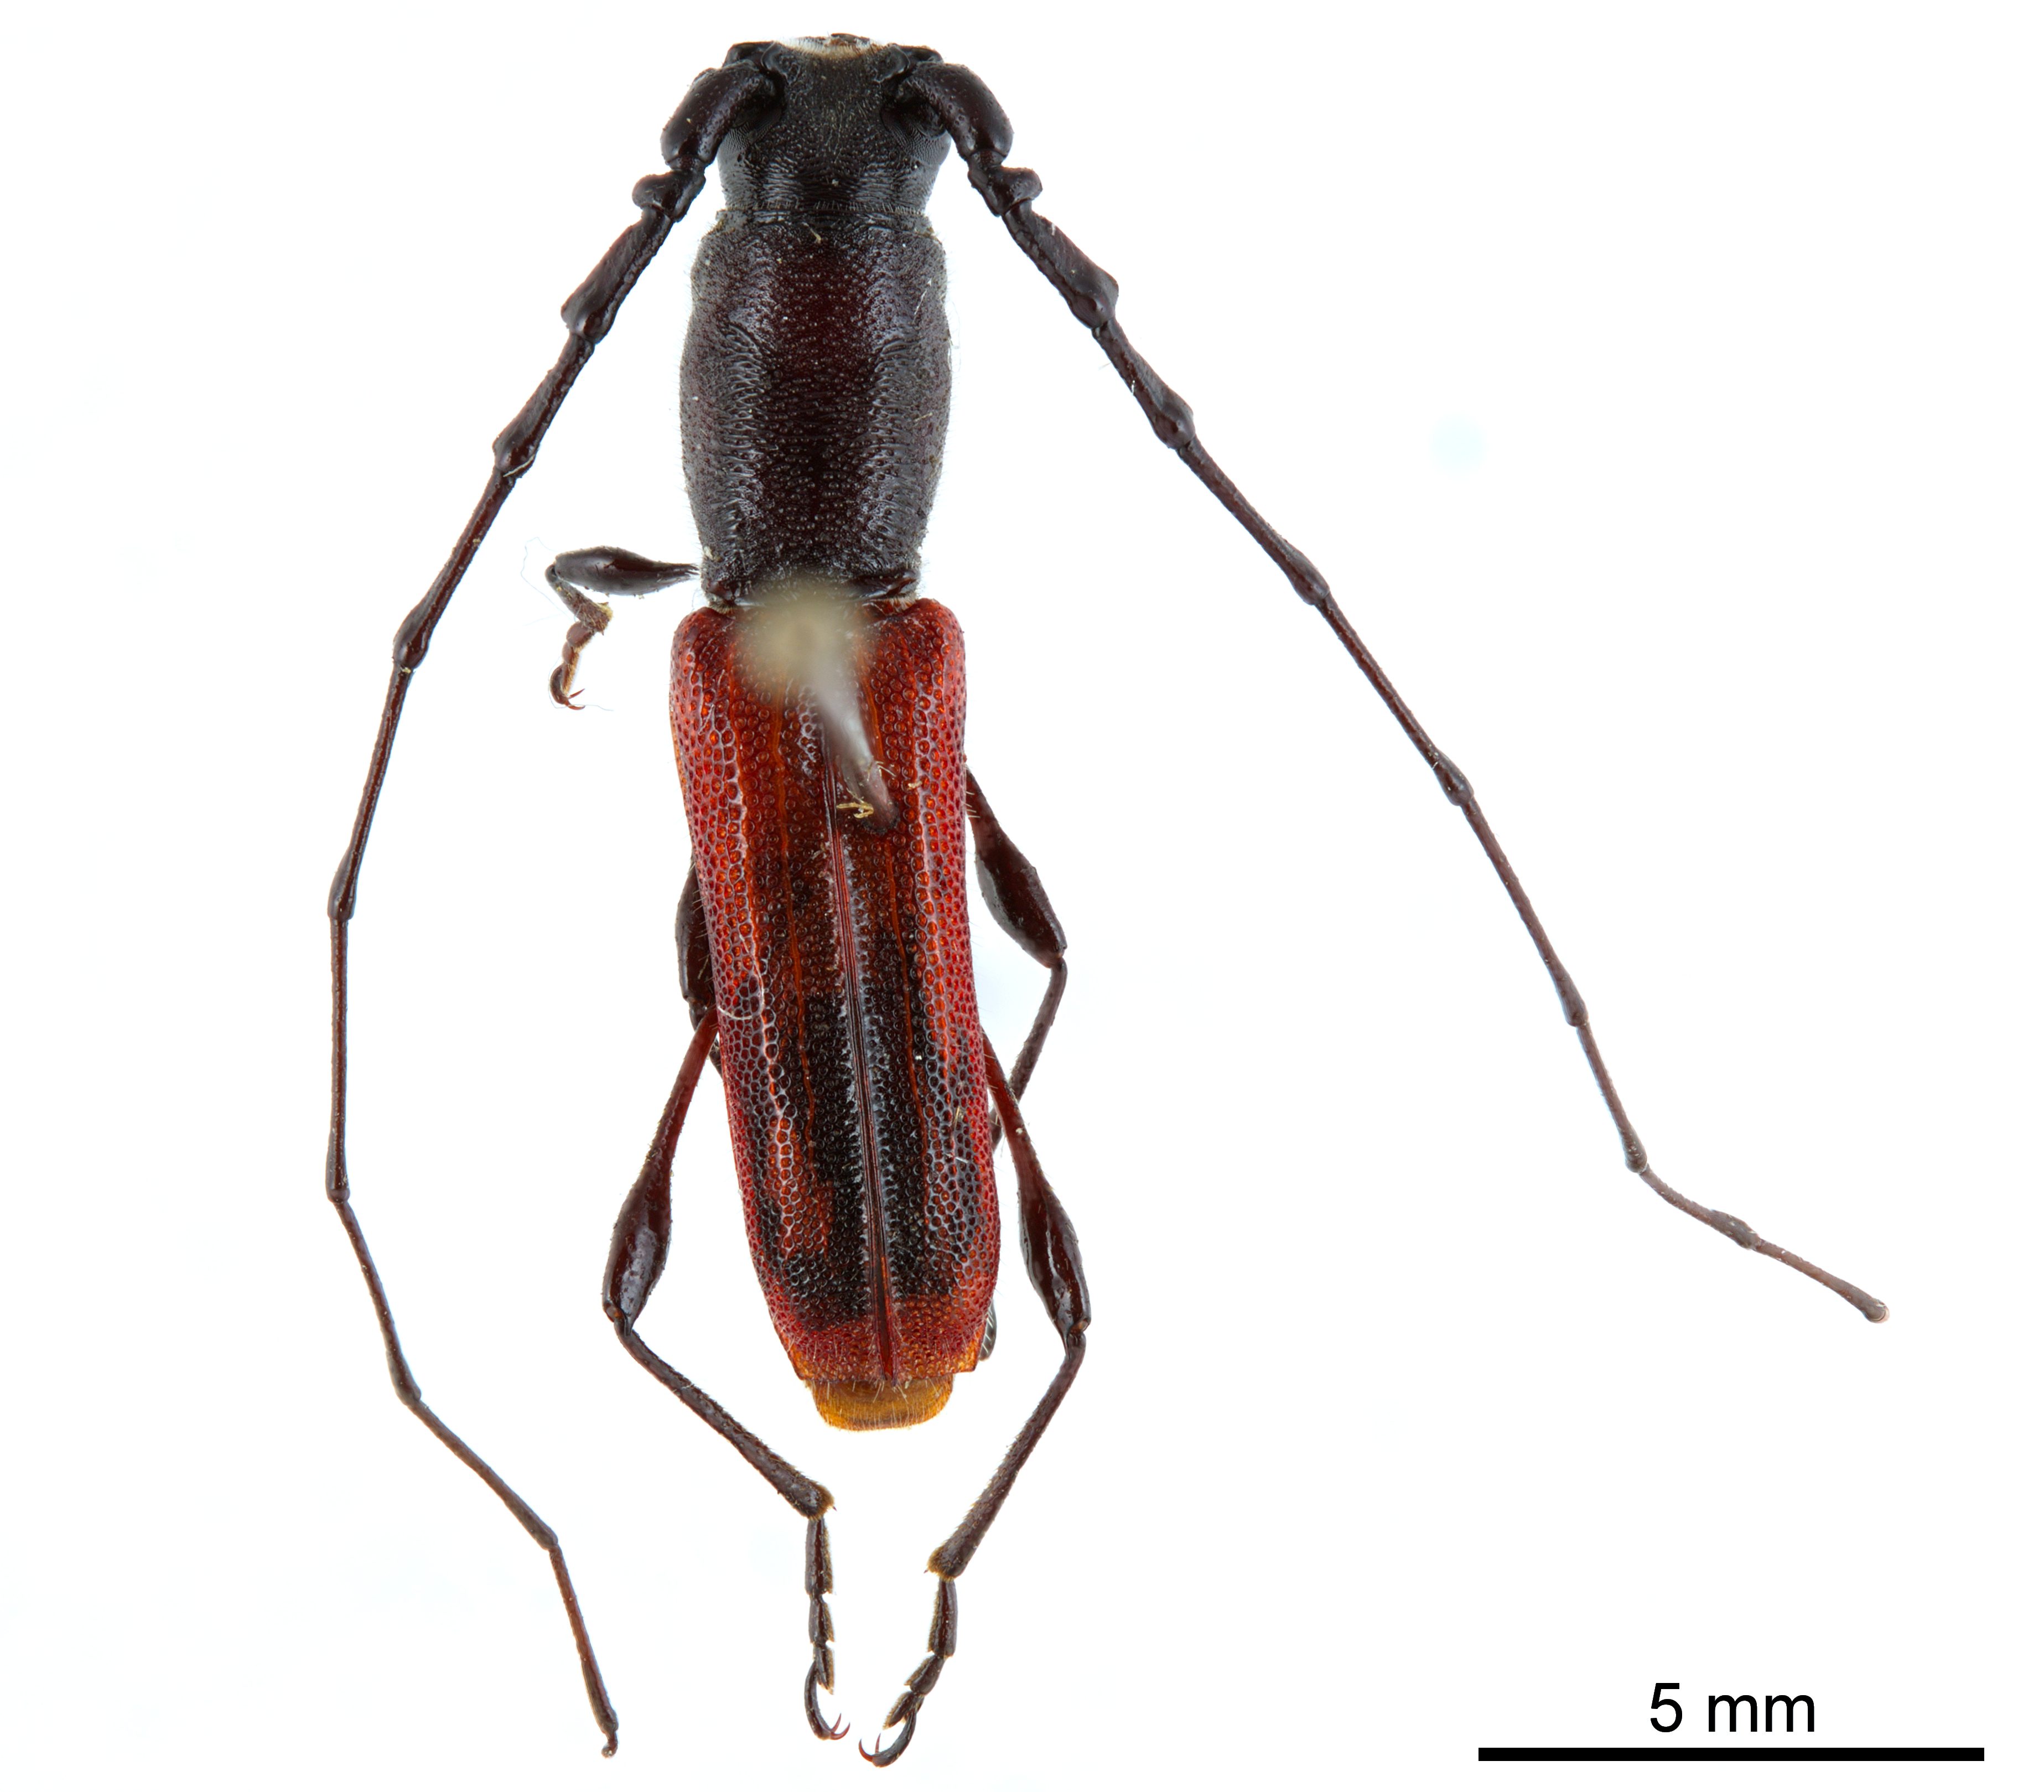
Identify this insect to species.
Ancylocera bicolor
